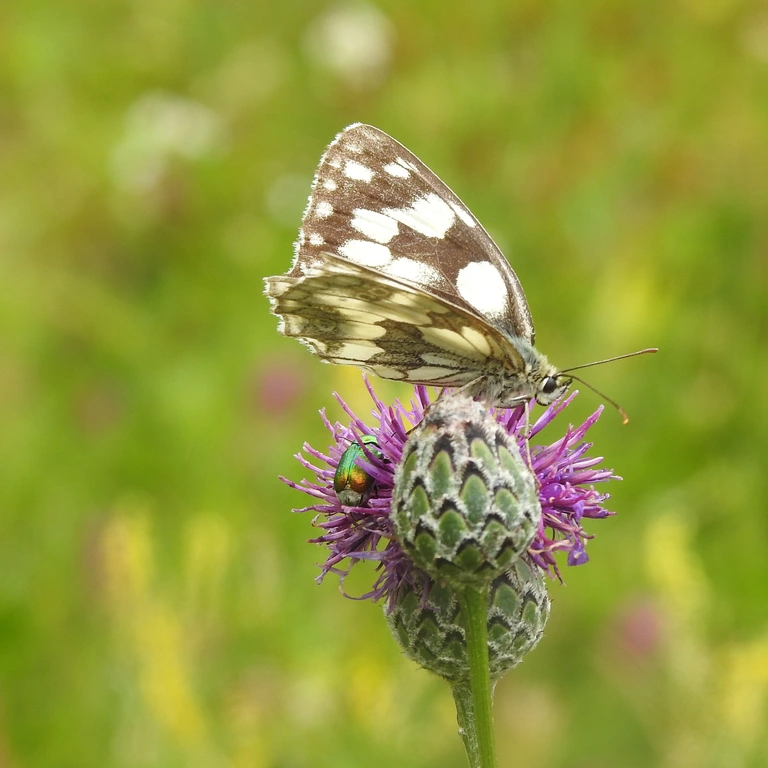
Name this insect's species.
Melanargia galathea
